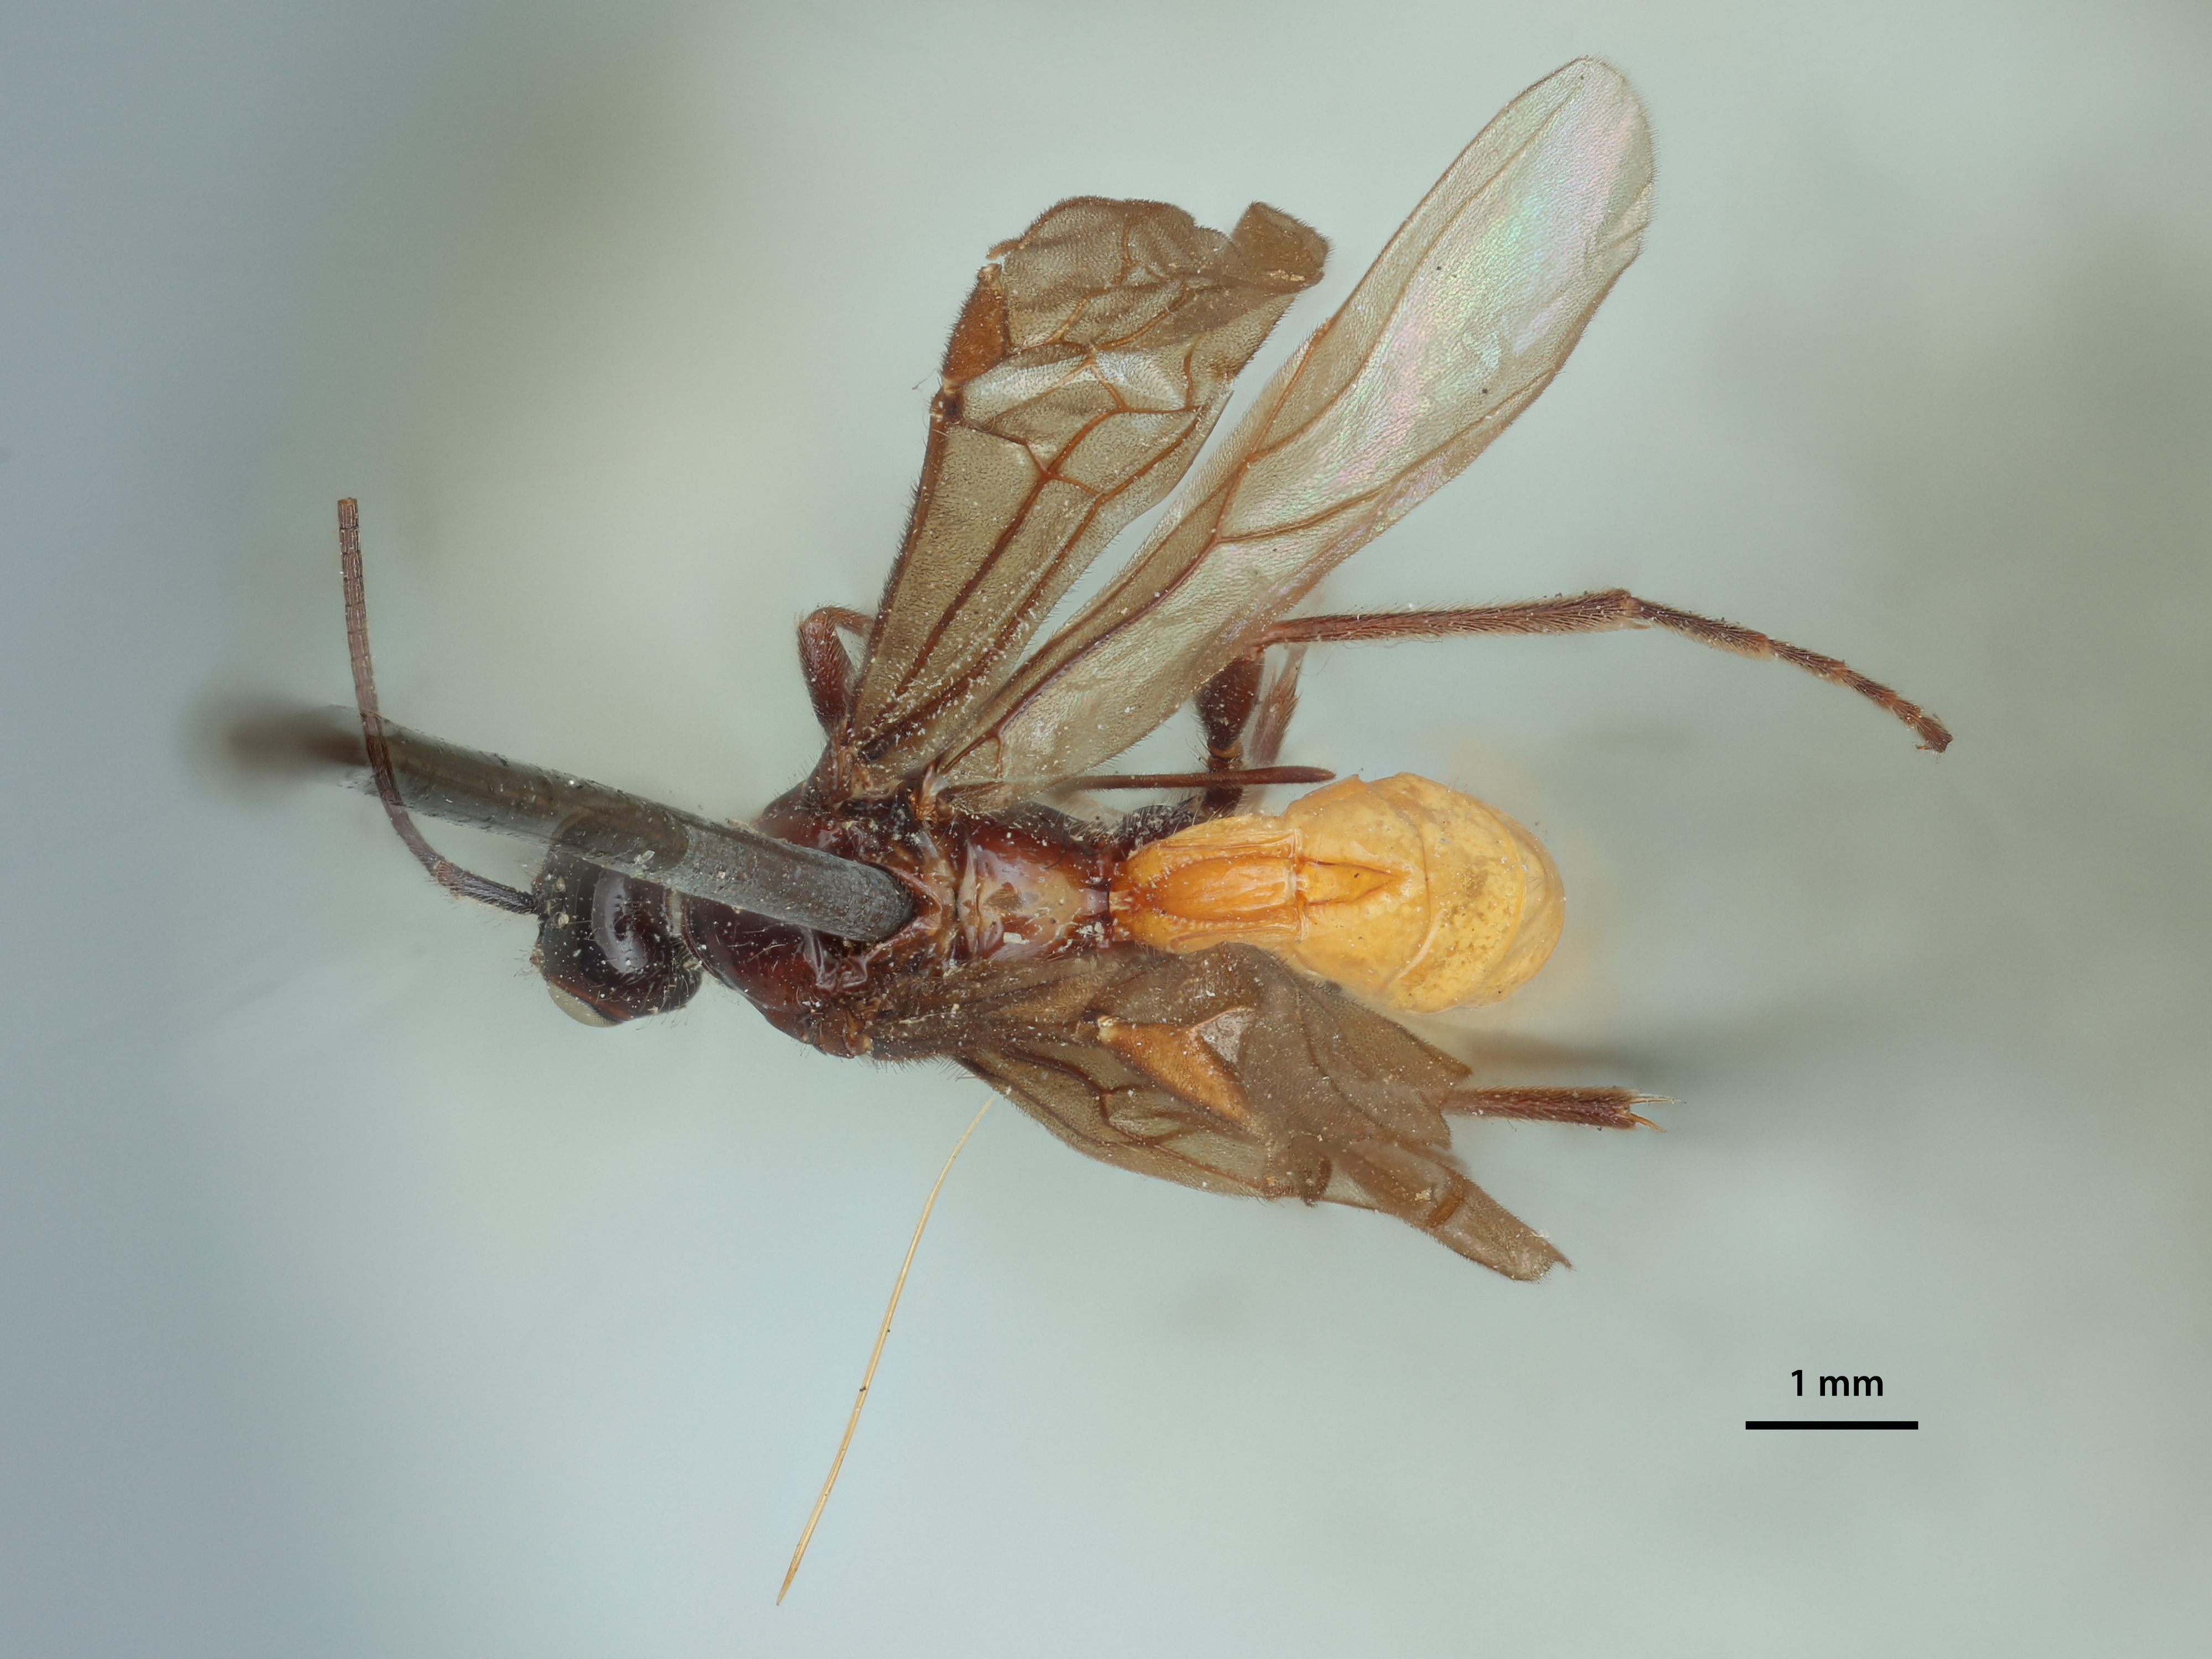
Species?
Bracon alaskensis
